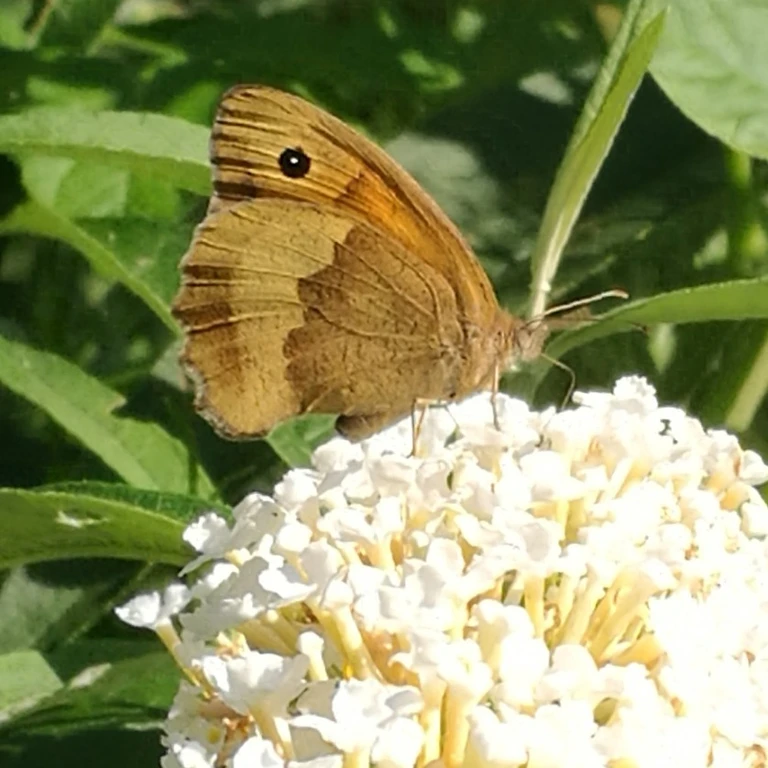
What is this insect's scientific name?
Maniola jurtina
